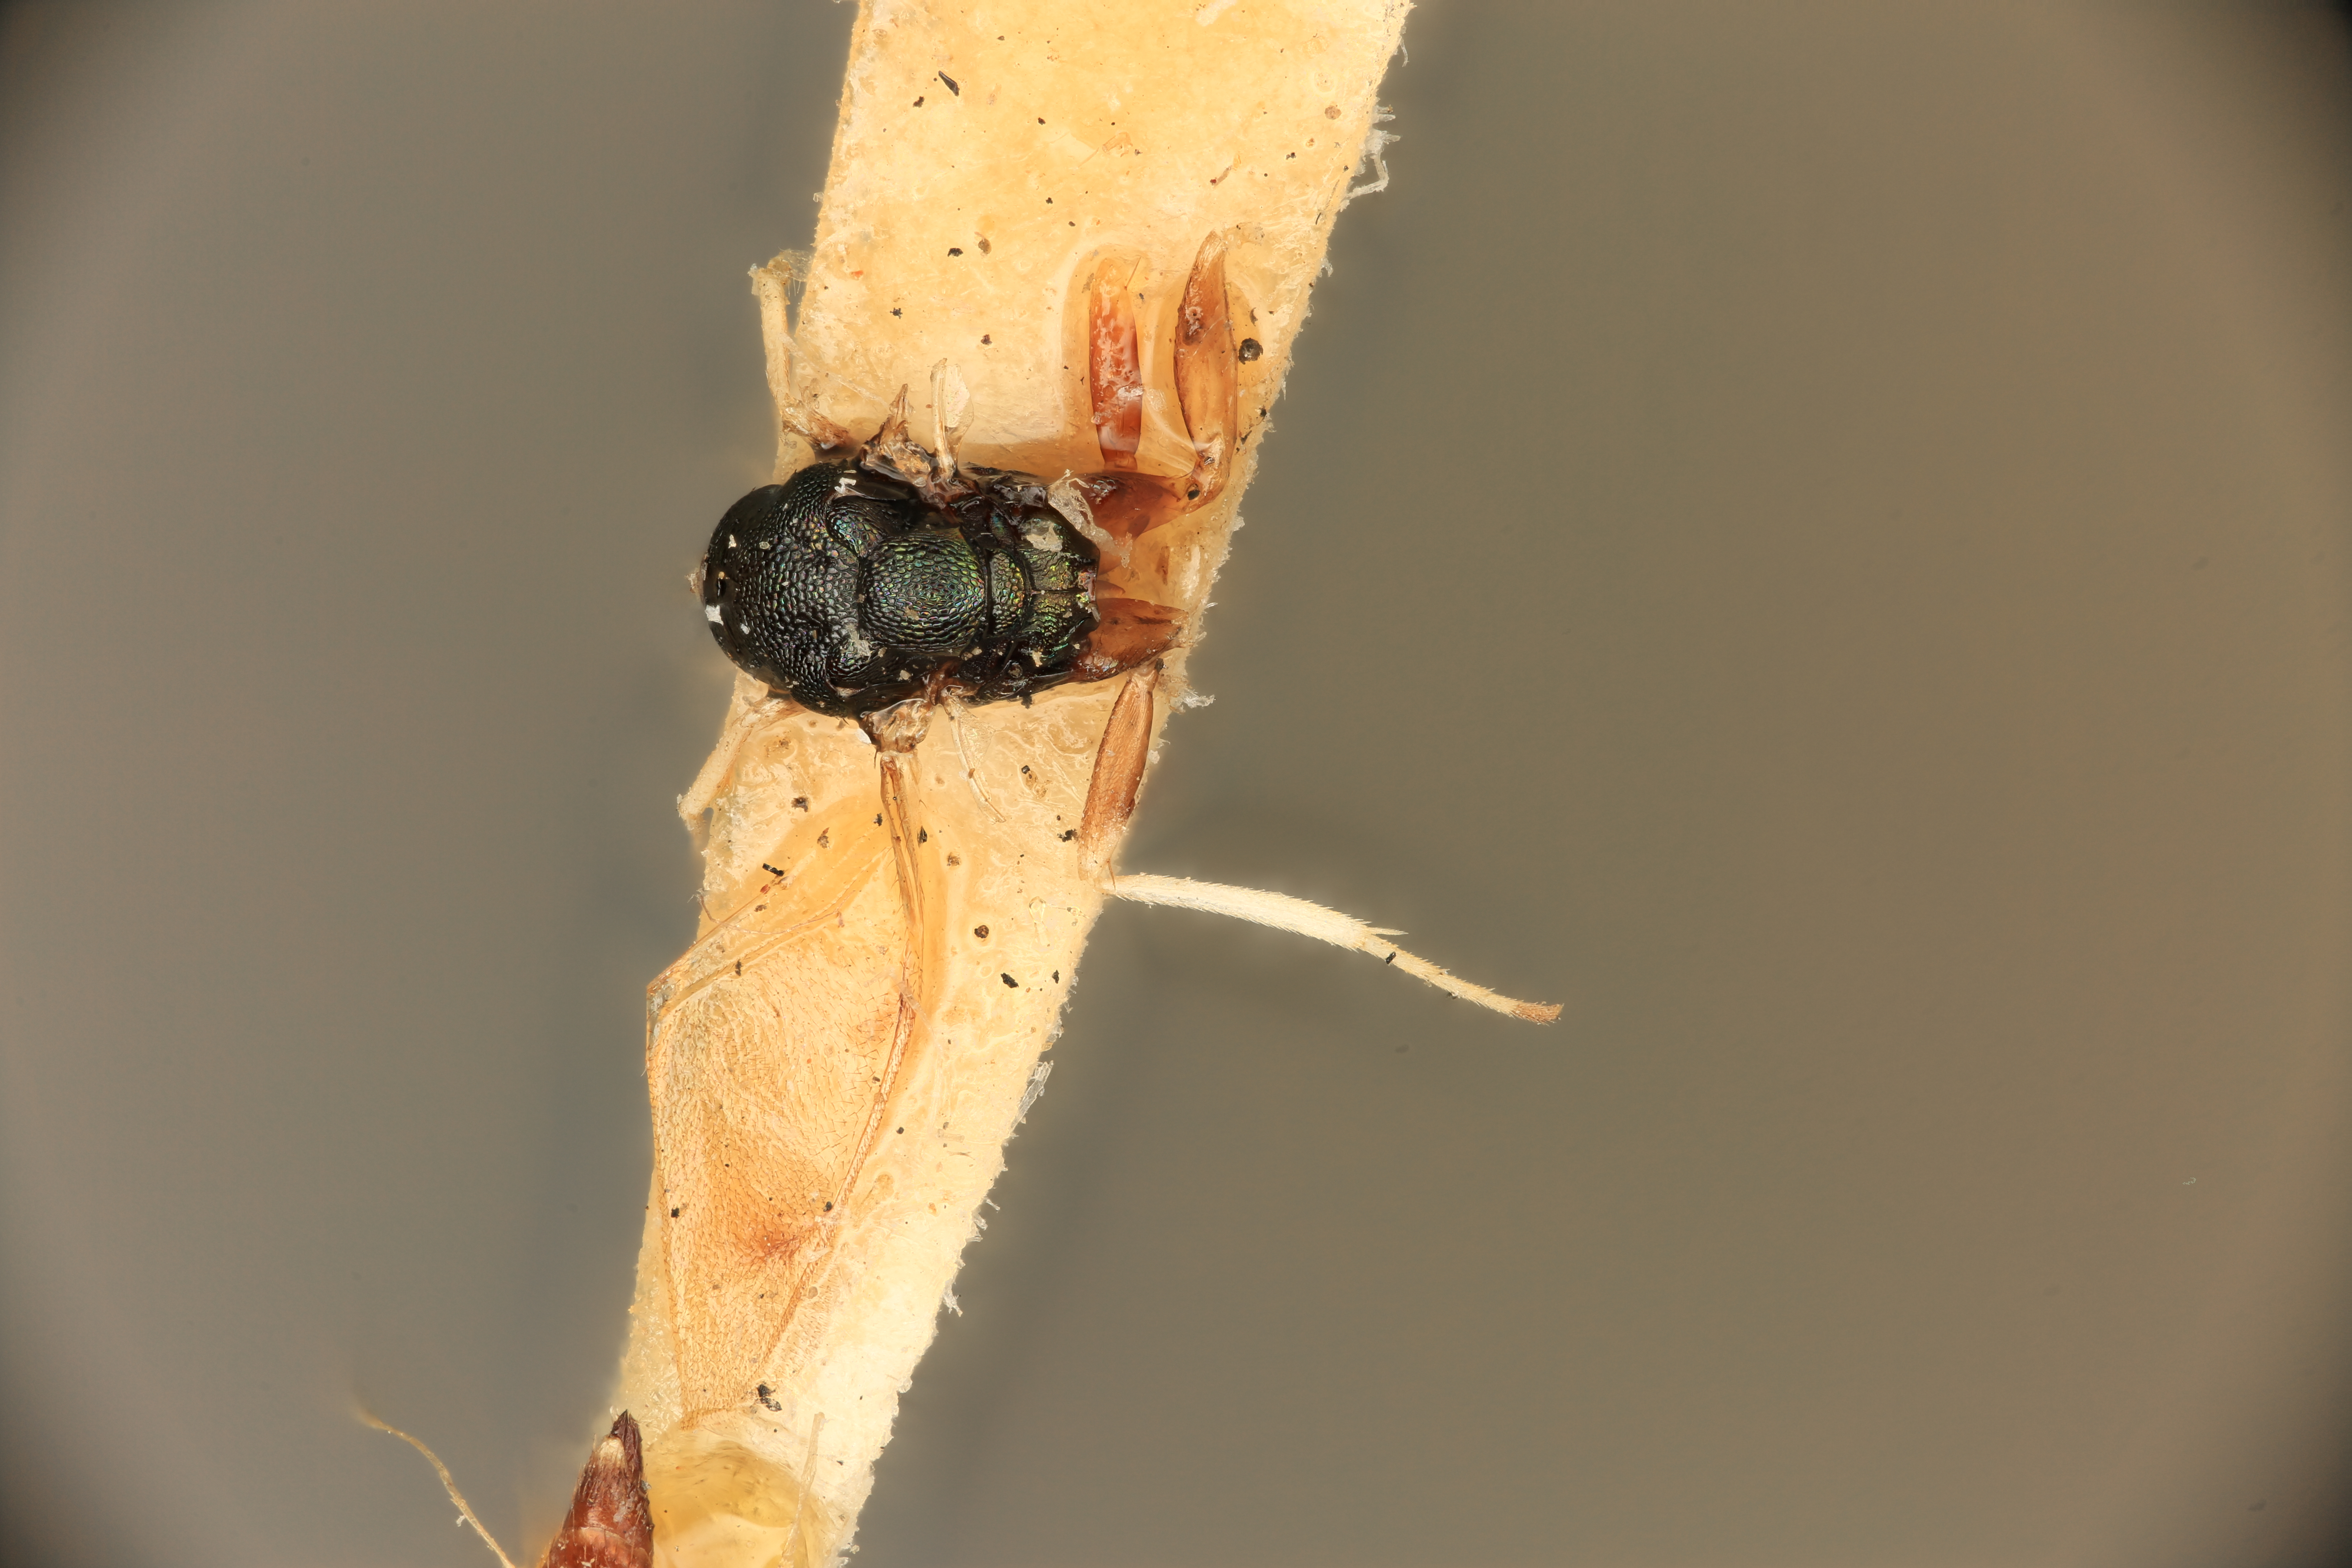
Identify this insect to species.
Sympiesis meteori
